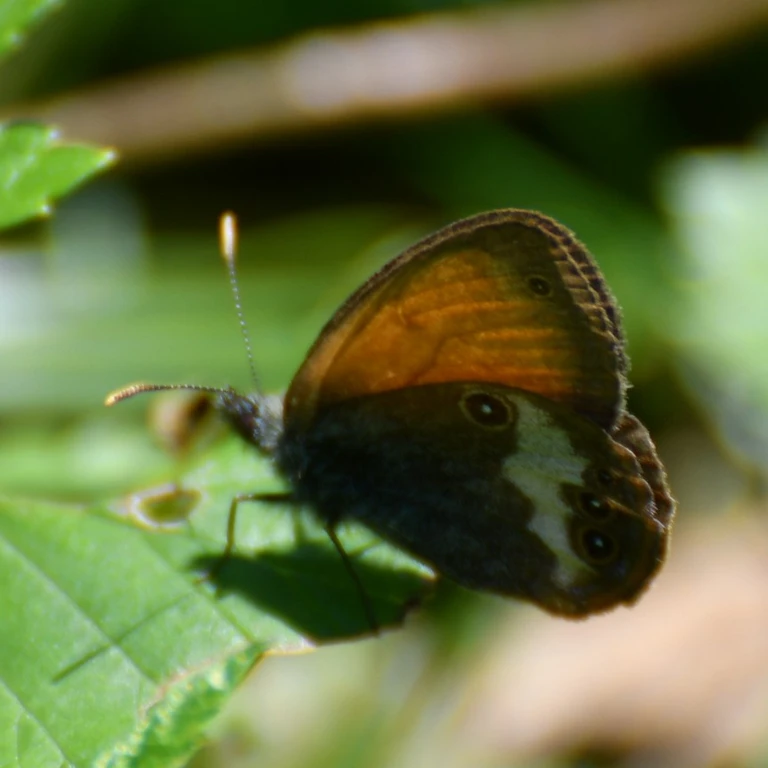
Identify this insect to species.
Coenonympha arcania
